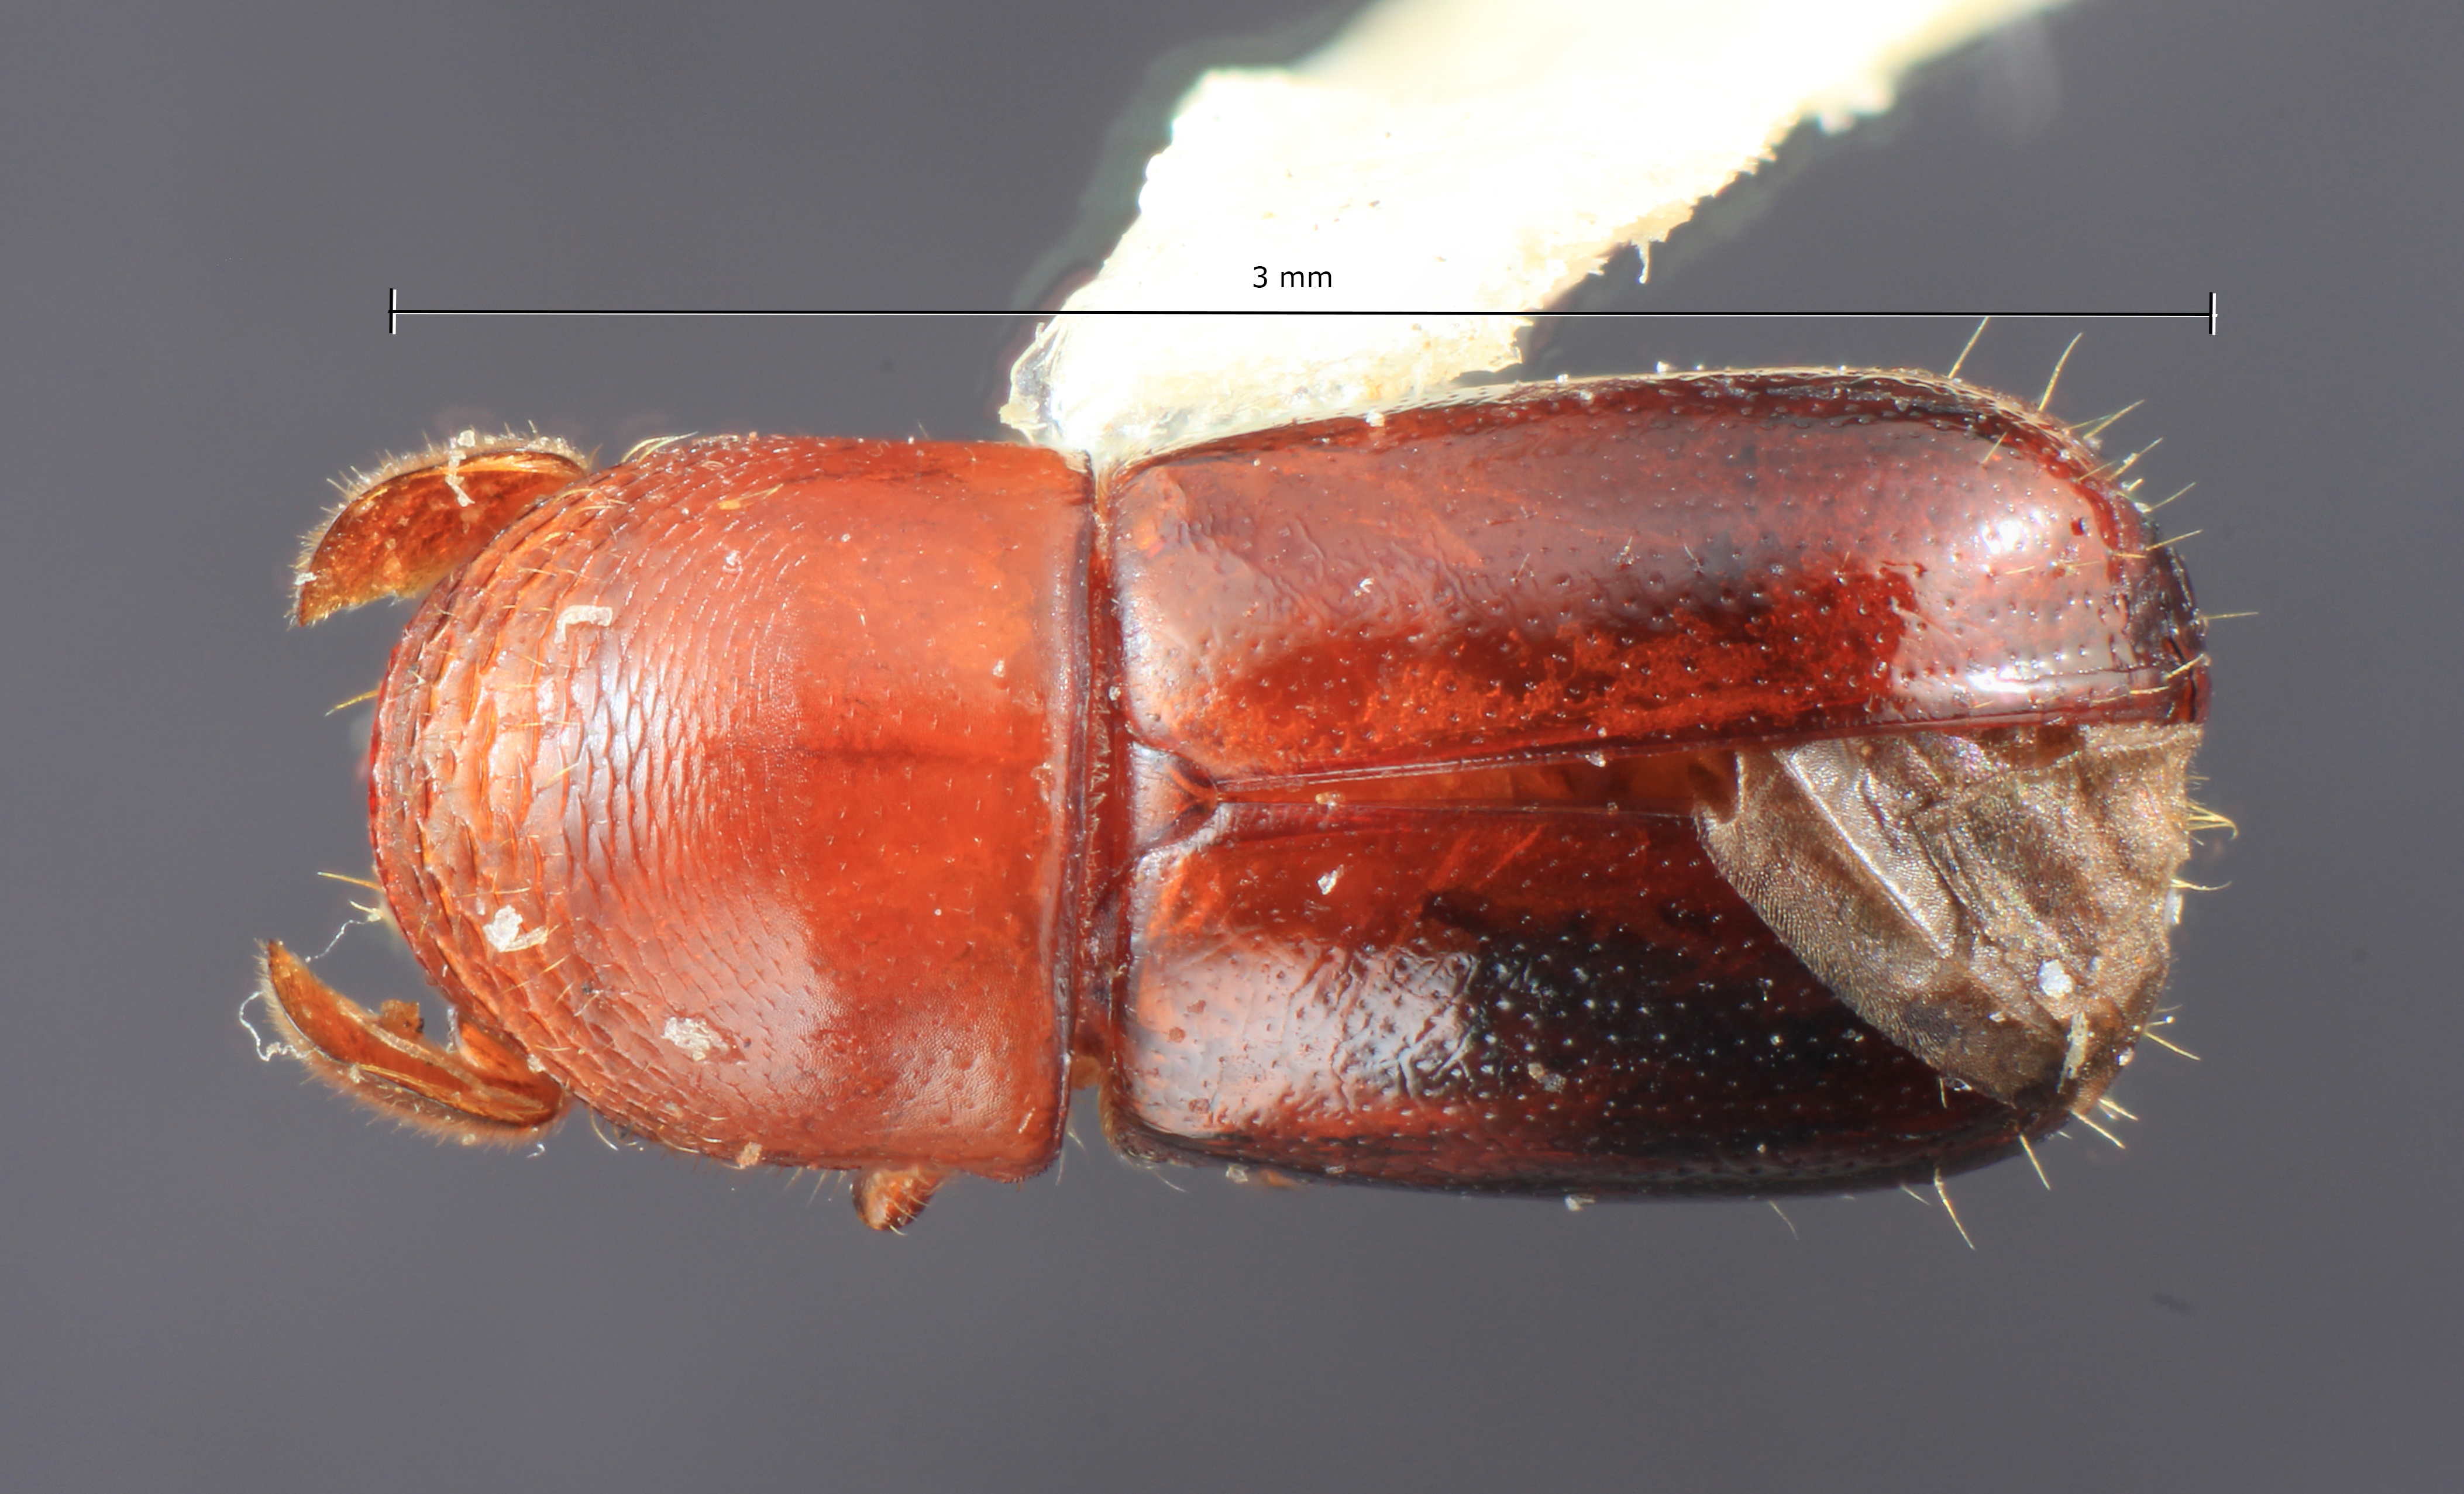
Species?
Corthylus bolivianus
